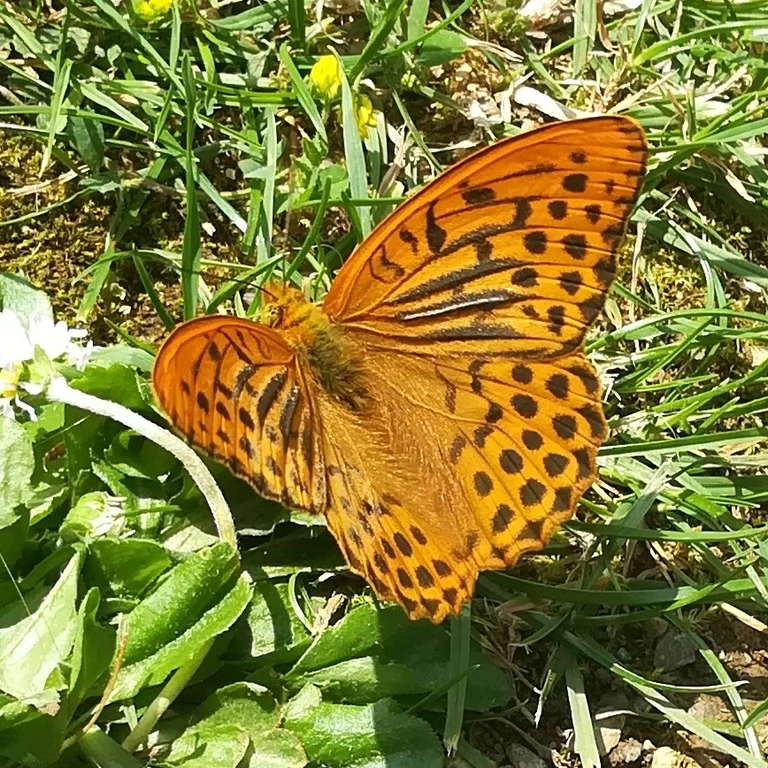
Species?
Argynnis paphia
